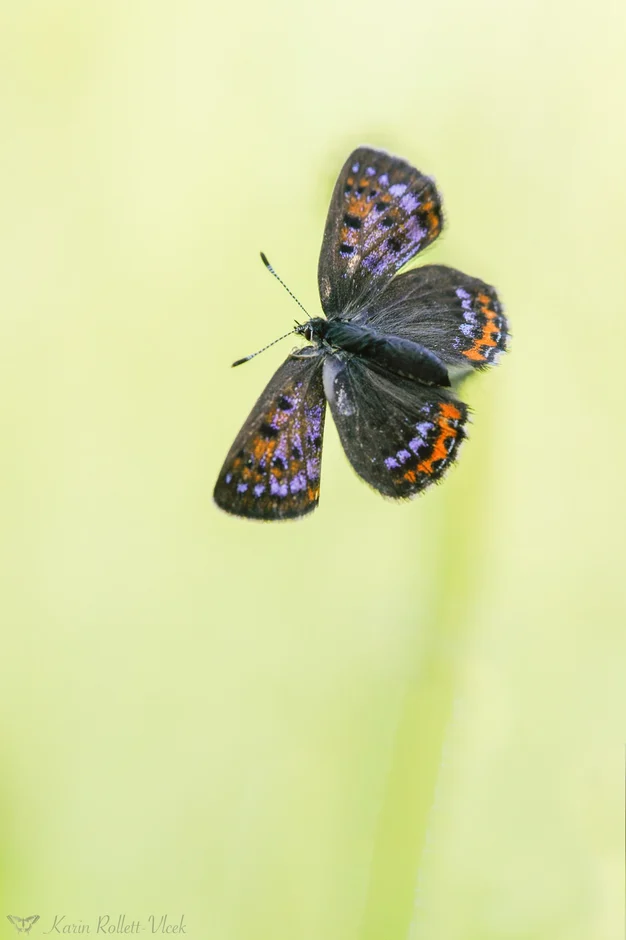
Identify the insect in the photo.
Lycaena helle (also Helleia helle)
